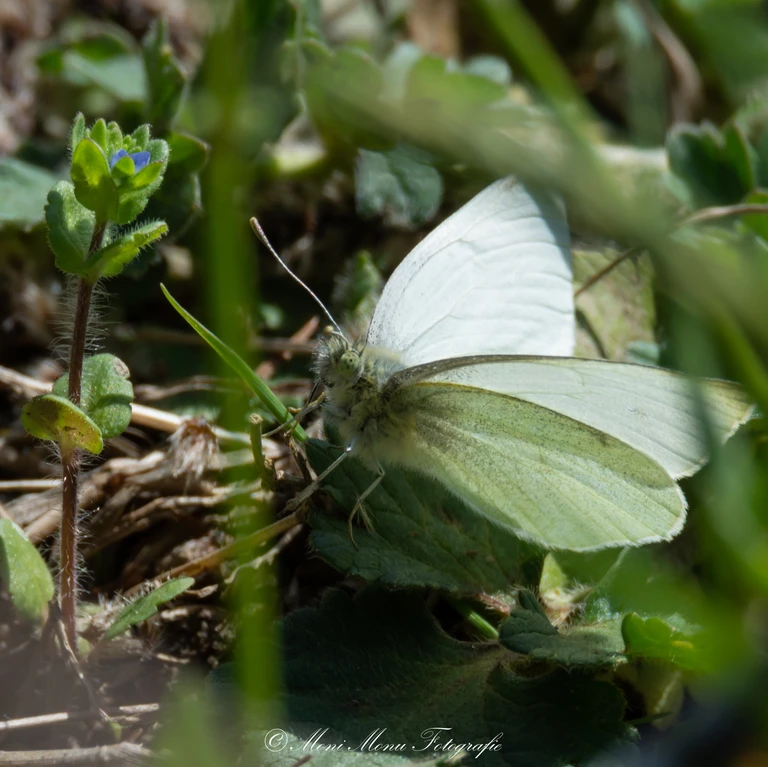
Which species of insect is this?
Pieris rapae
